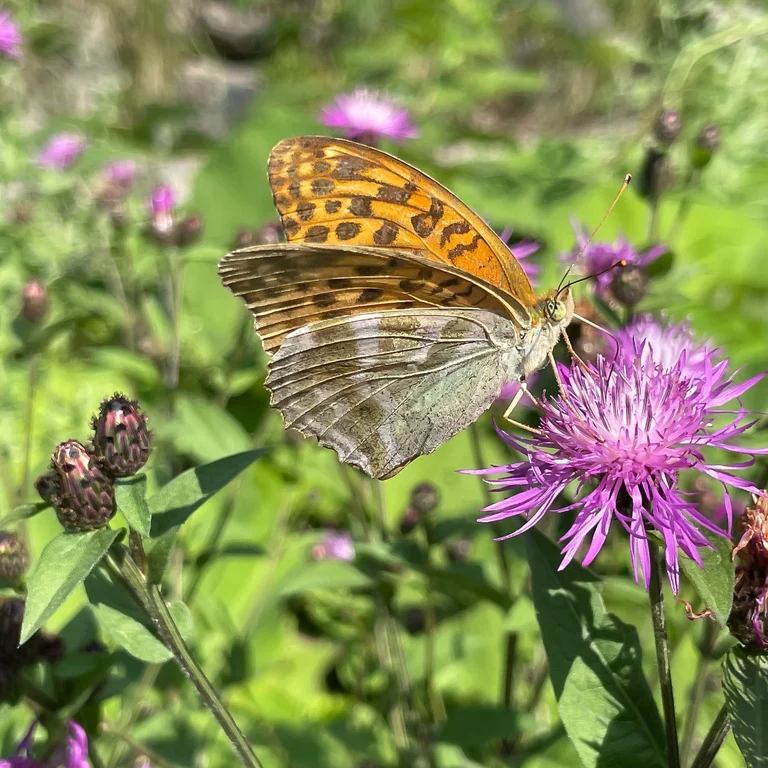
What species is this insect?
Argynnis paphia
